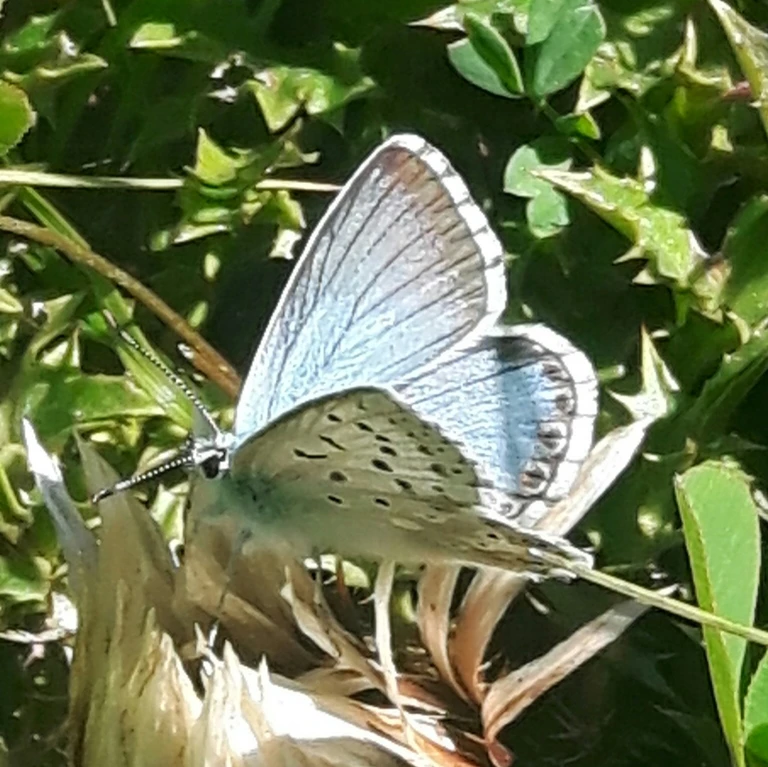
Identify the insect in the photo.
Lysandra coridon
